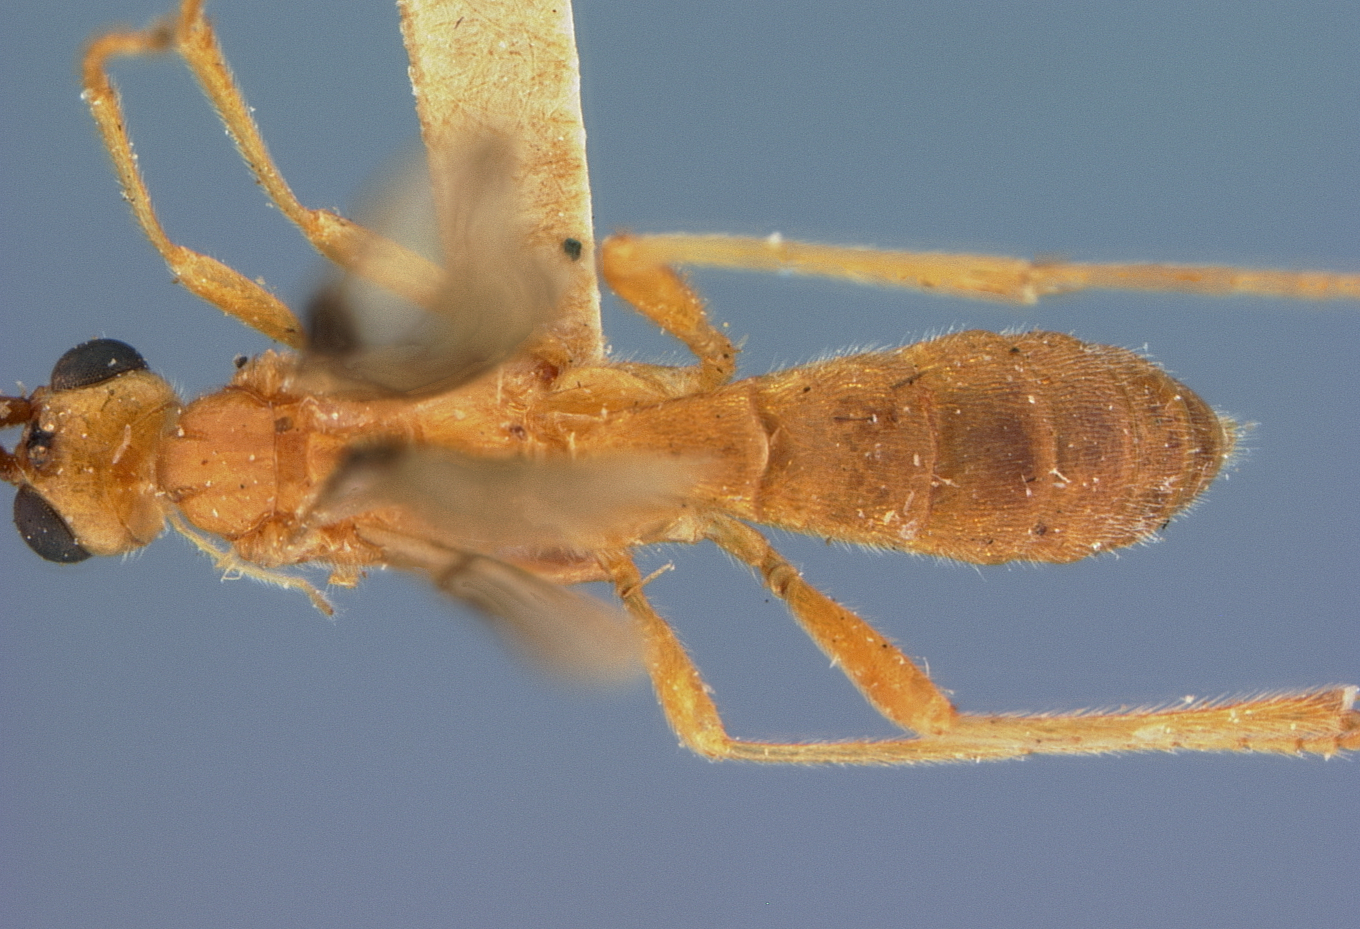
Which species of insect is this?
Trigonophatnus nigricornis
